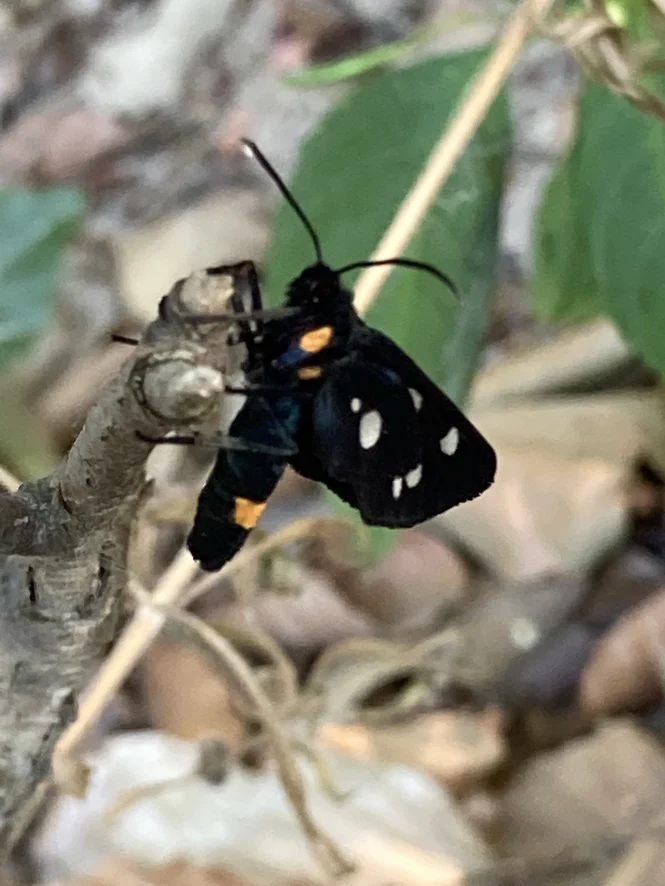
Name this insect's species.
Amata phegea
